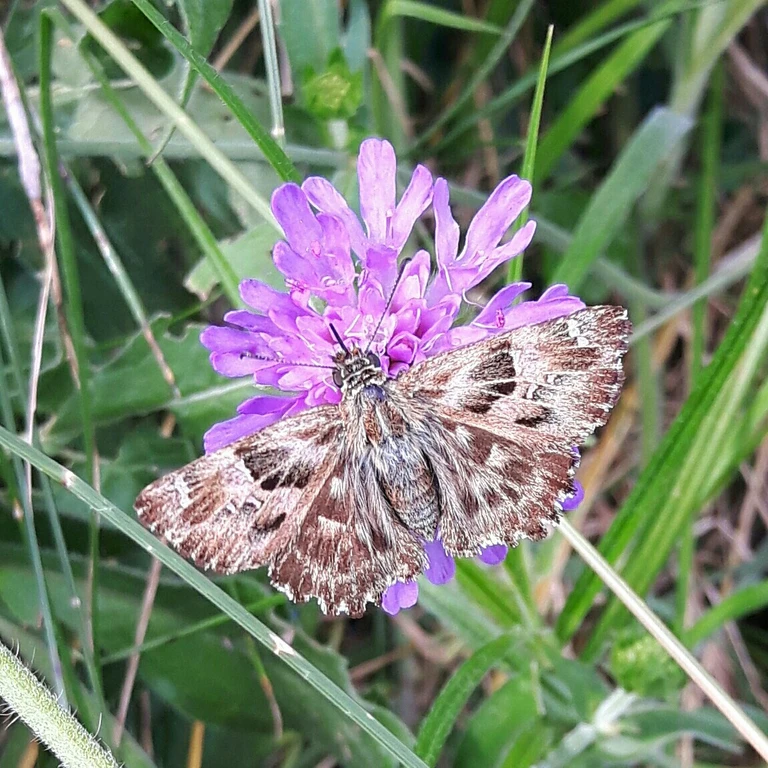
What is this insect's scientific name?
Carcharodus alceae
